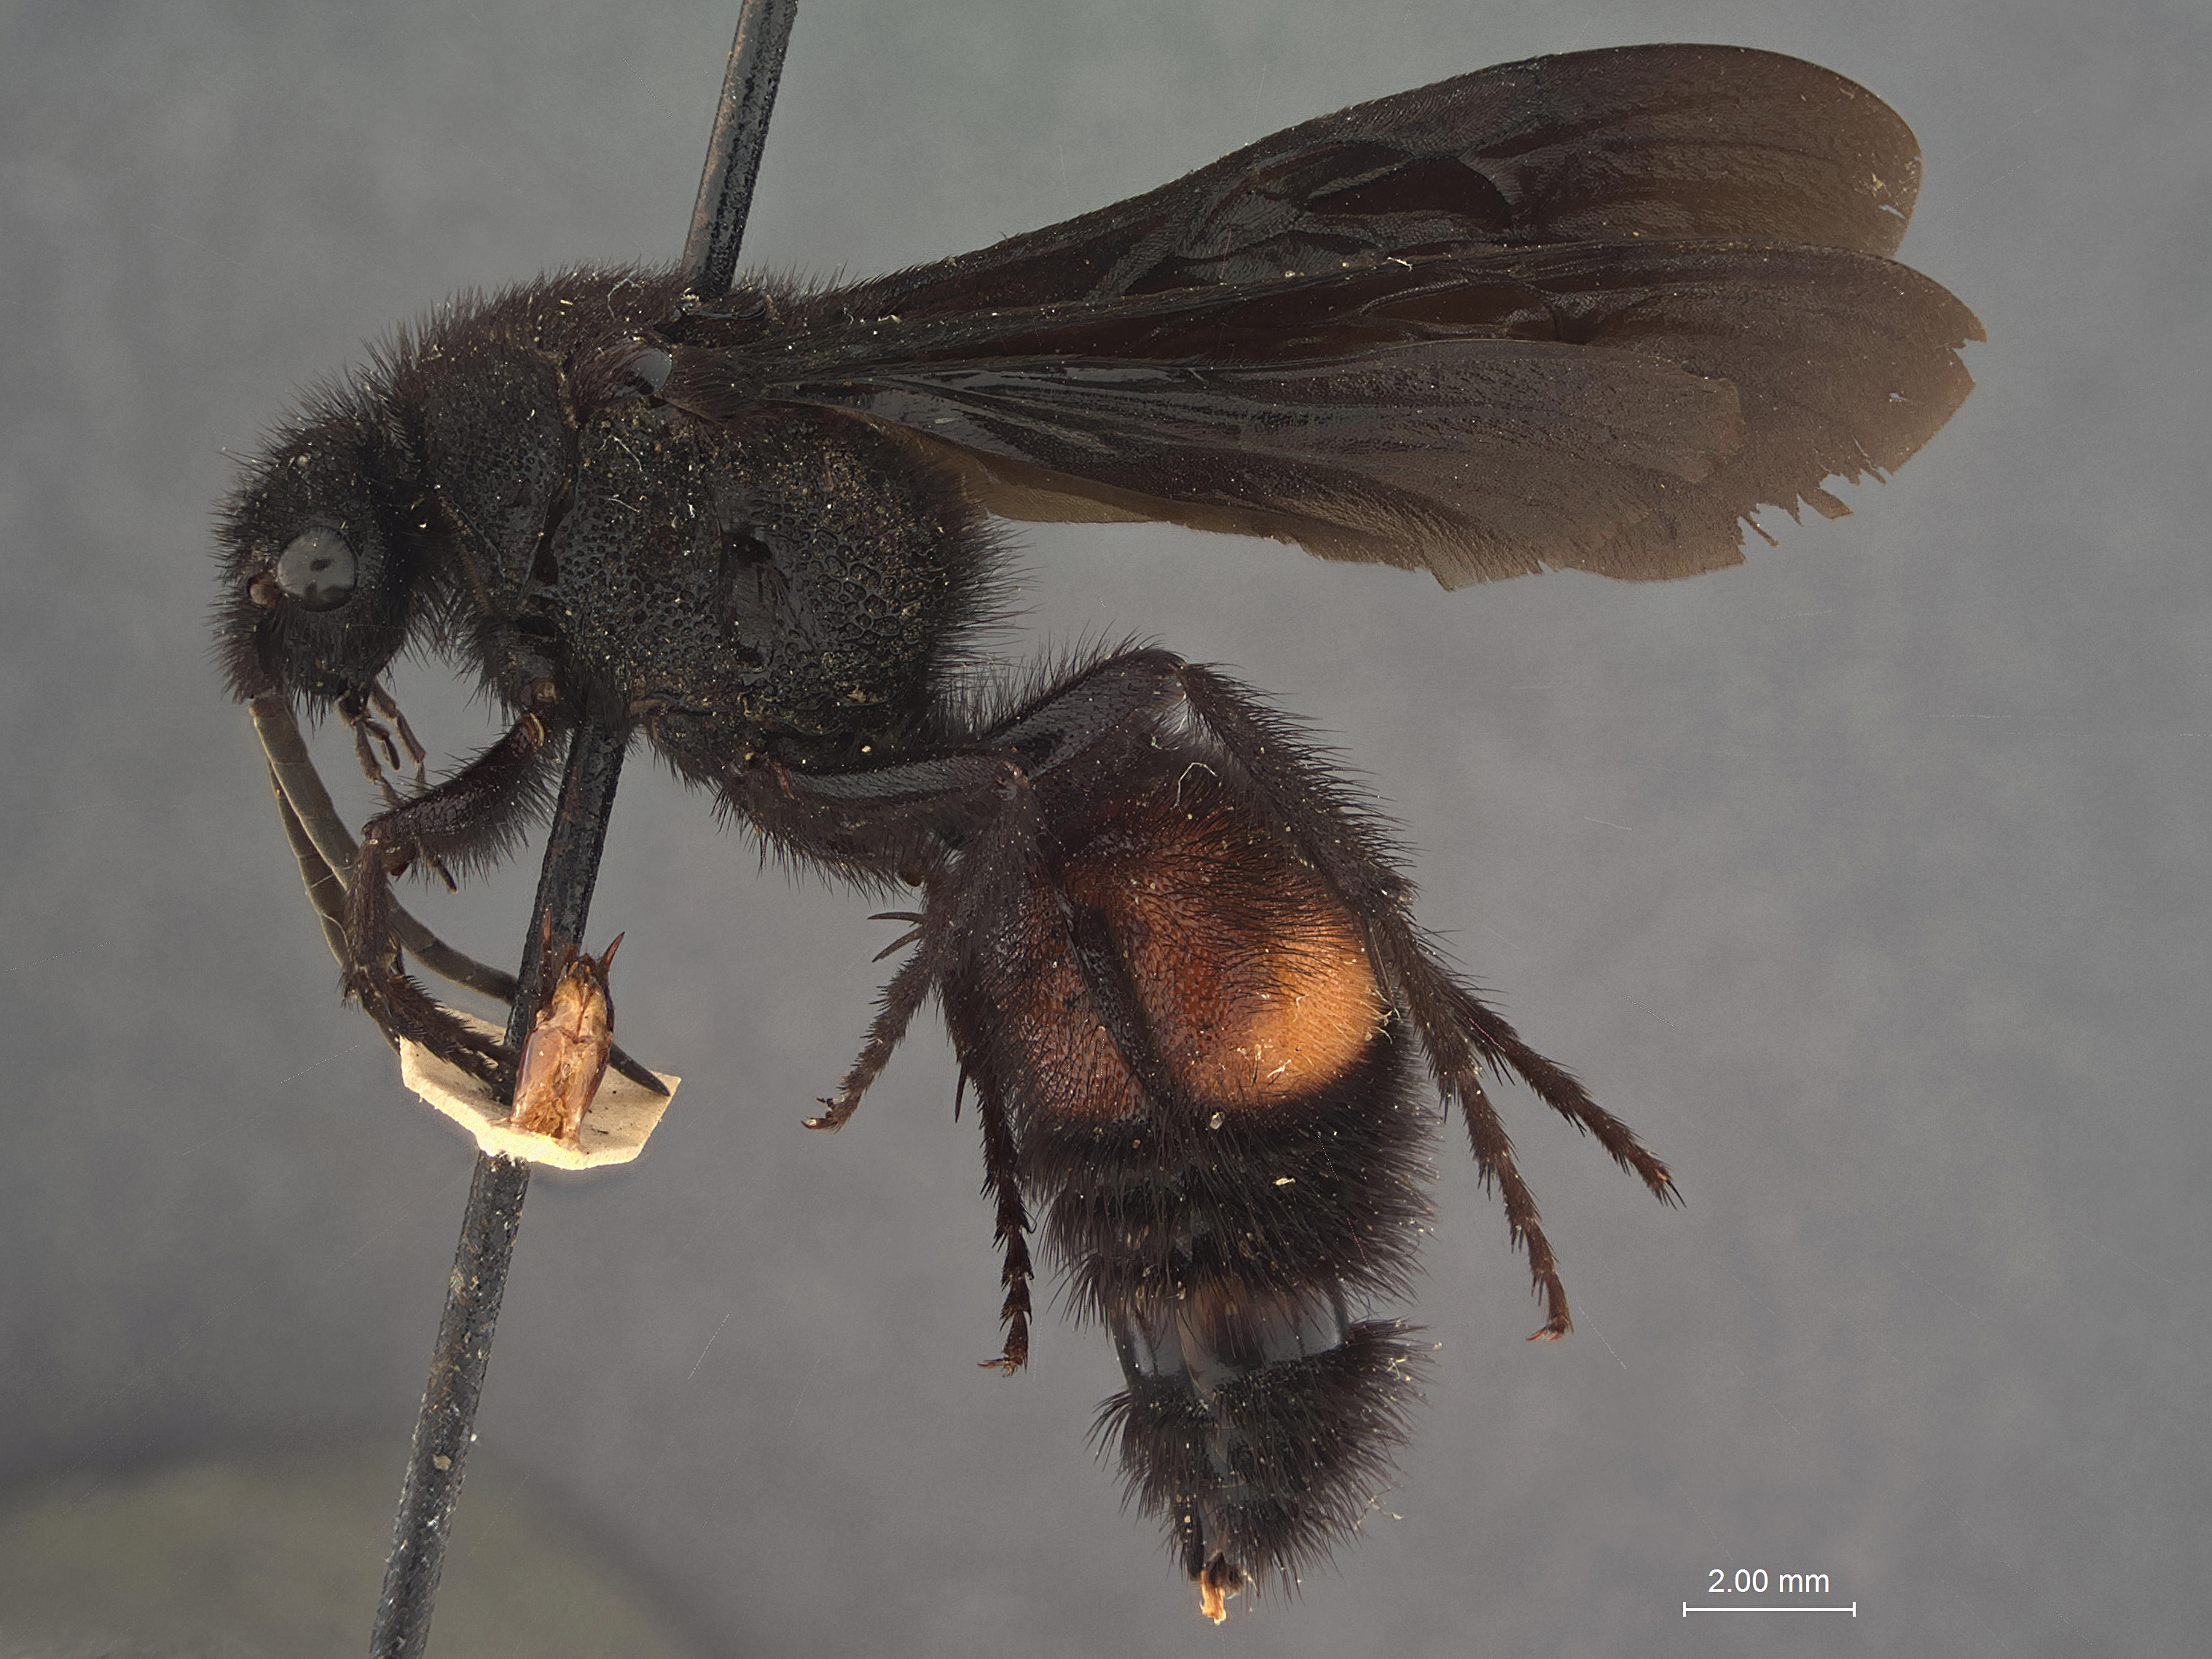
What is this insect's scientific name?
Dasymutilla praegrandis
